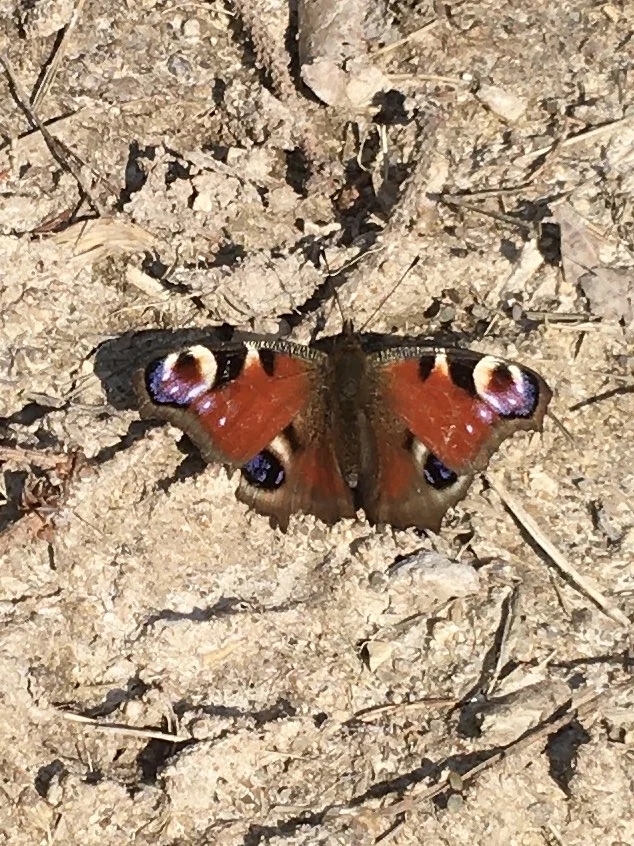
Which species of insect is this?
Aglais io
